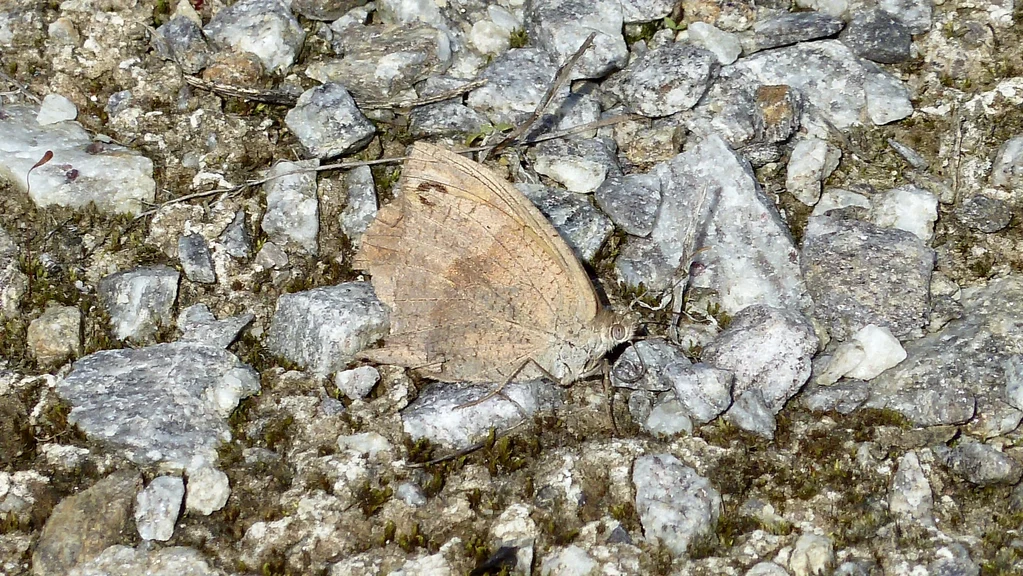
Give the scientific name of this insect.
Minois dryas
